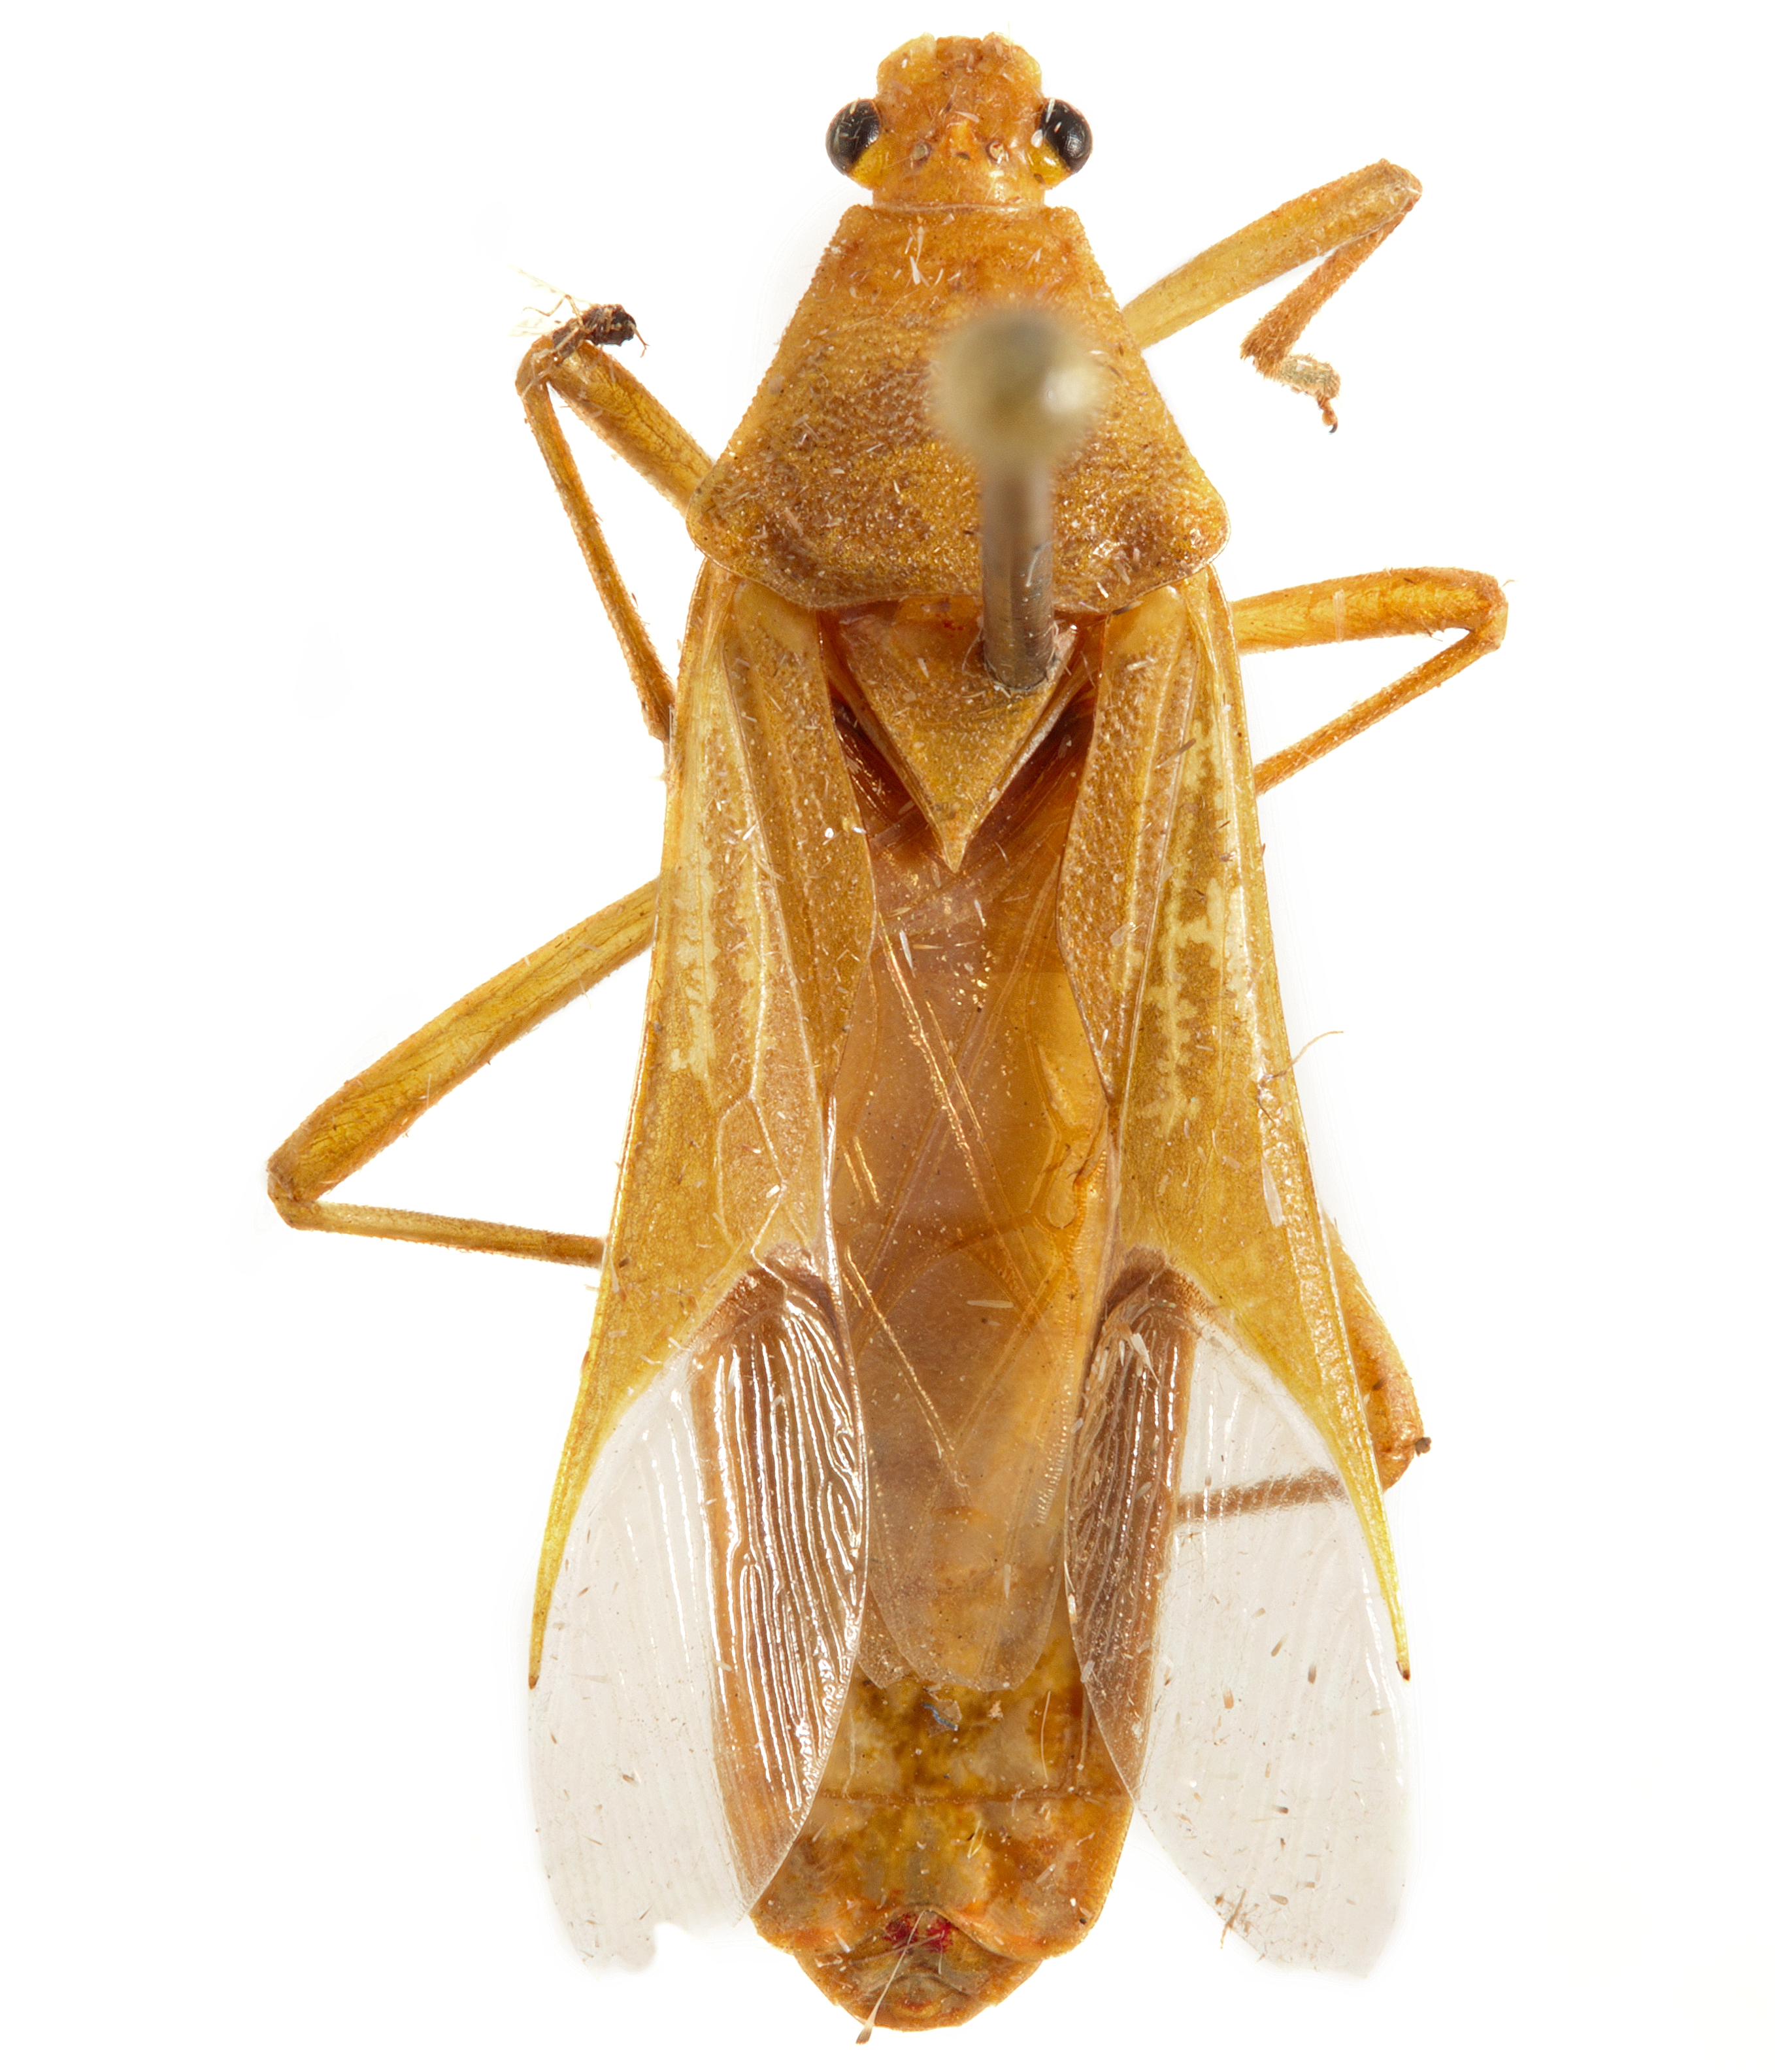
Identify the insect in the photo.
Savius diversicornis
